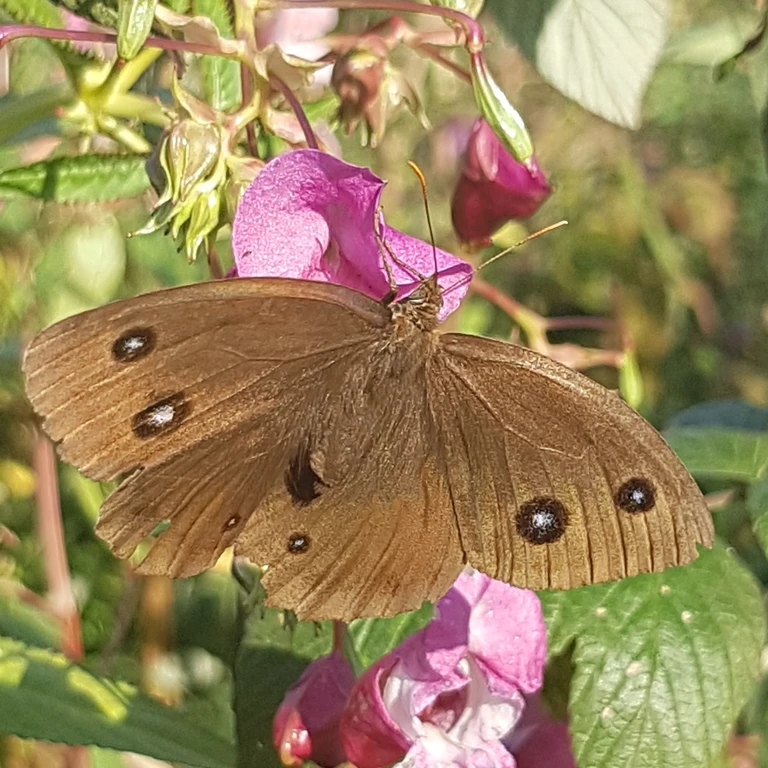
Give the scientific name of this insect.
Minois dryas
